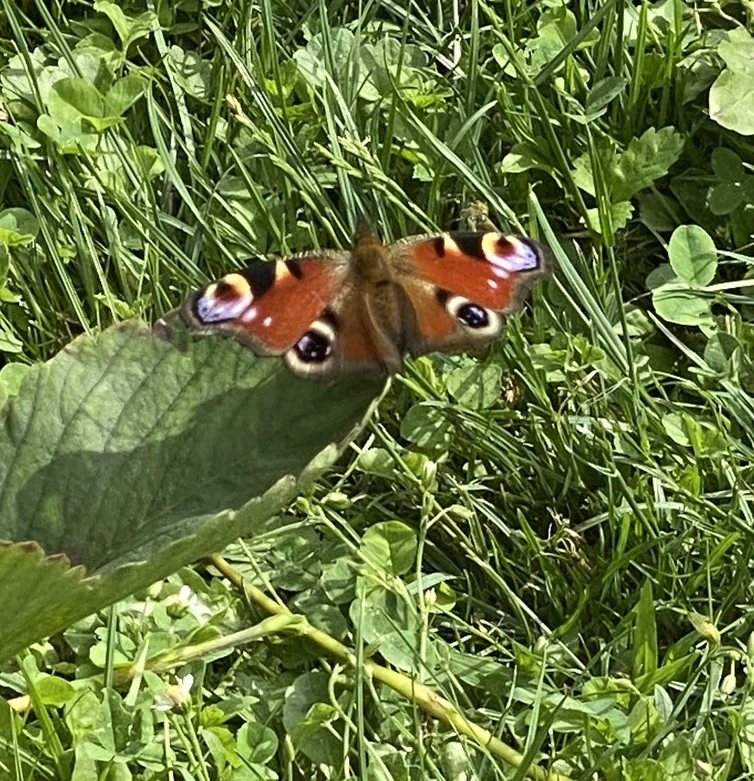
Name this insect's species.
Aglais io
